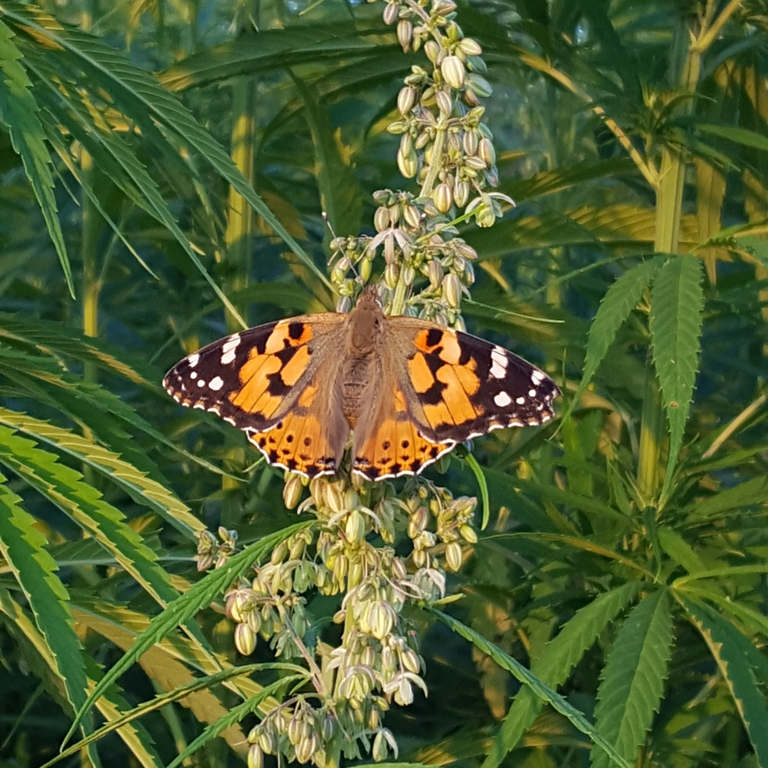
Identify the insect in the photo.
Vanessa cardui
